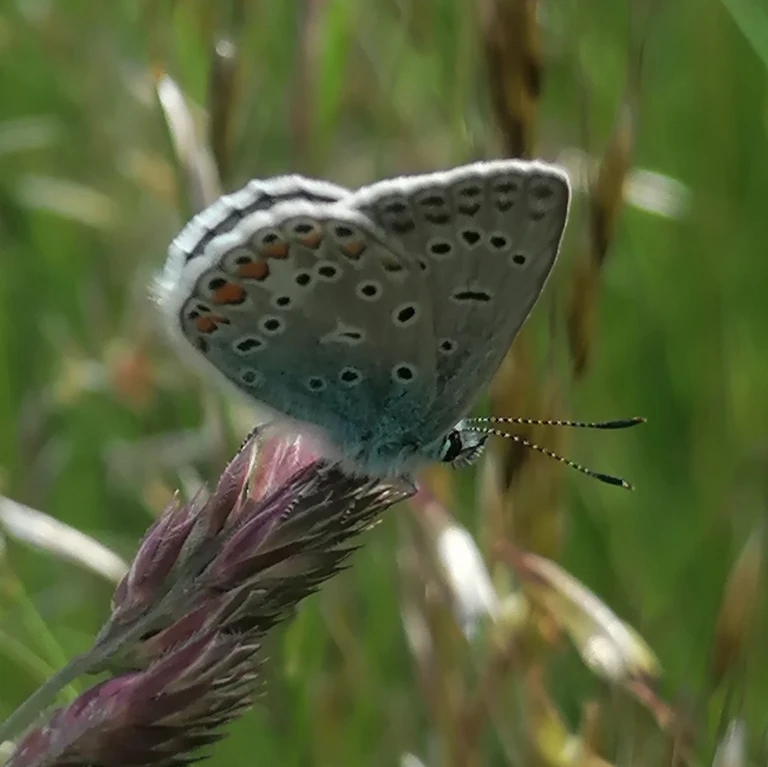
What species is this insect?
Polyommatus icarus
